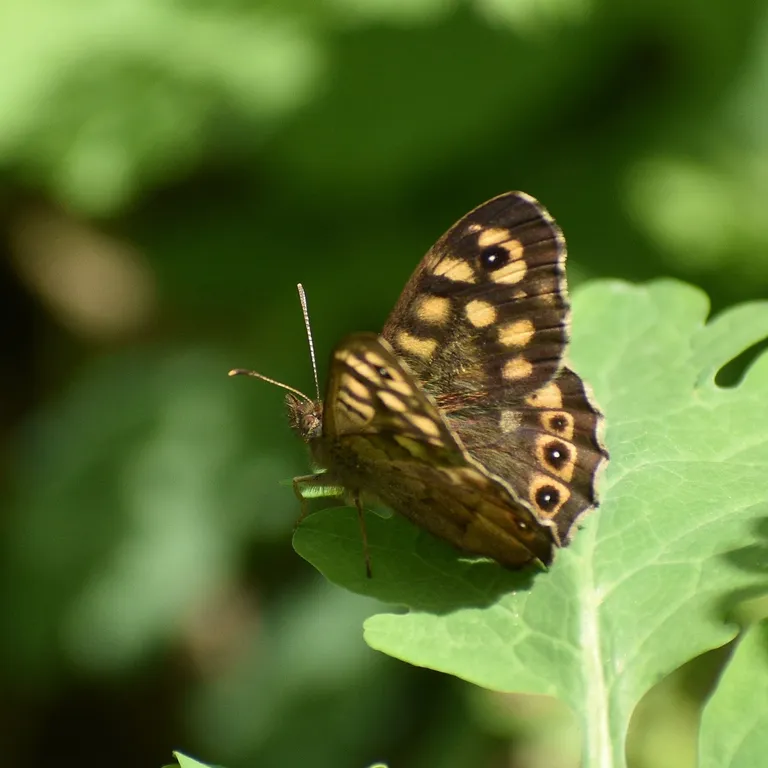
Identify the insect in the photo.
Pararge aegeria
